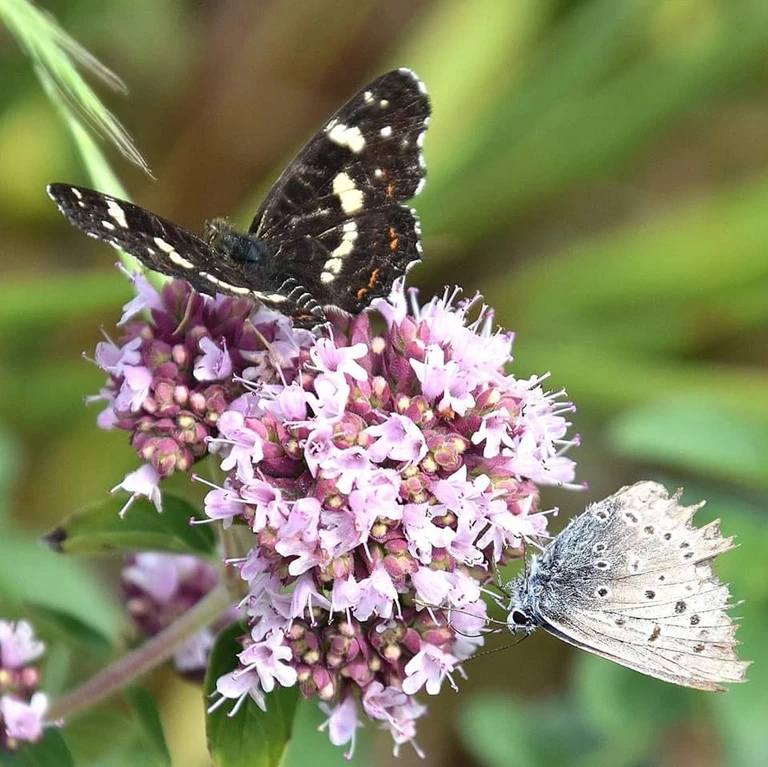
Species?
Araschnia levana
